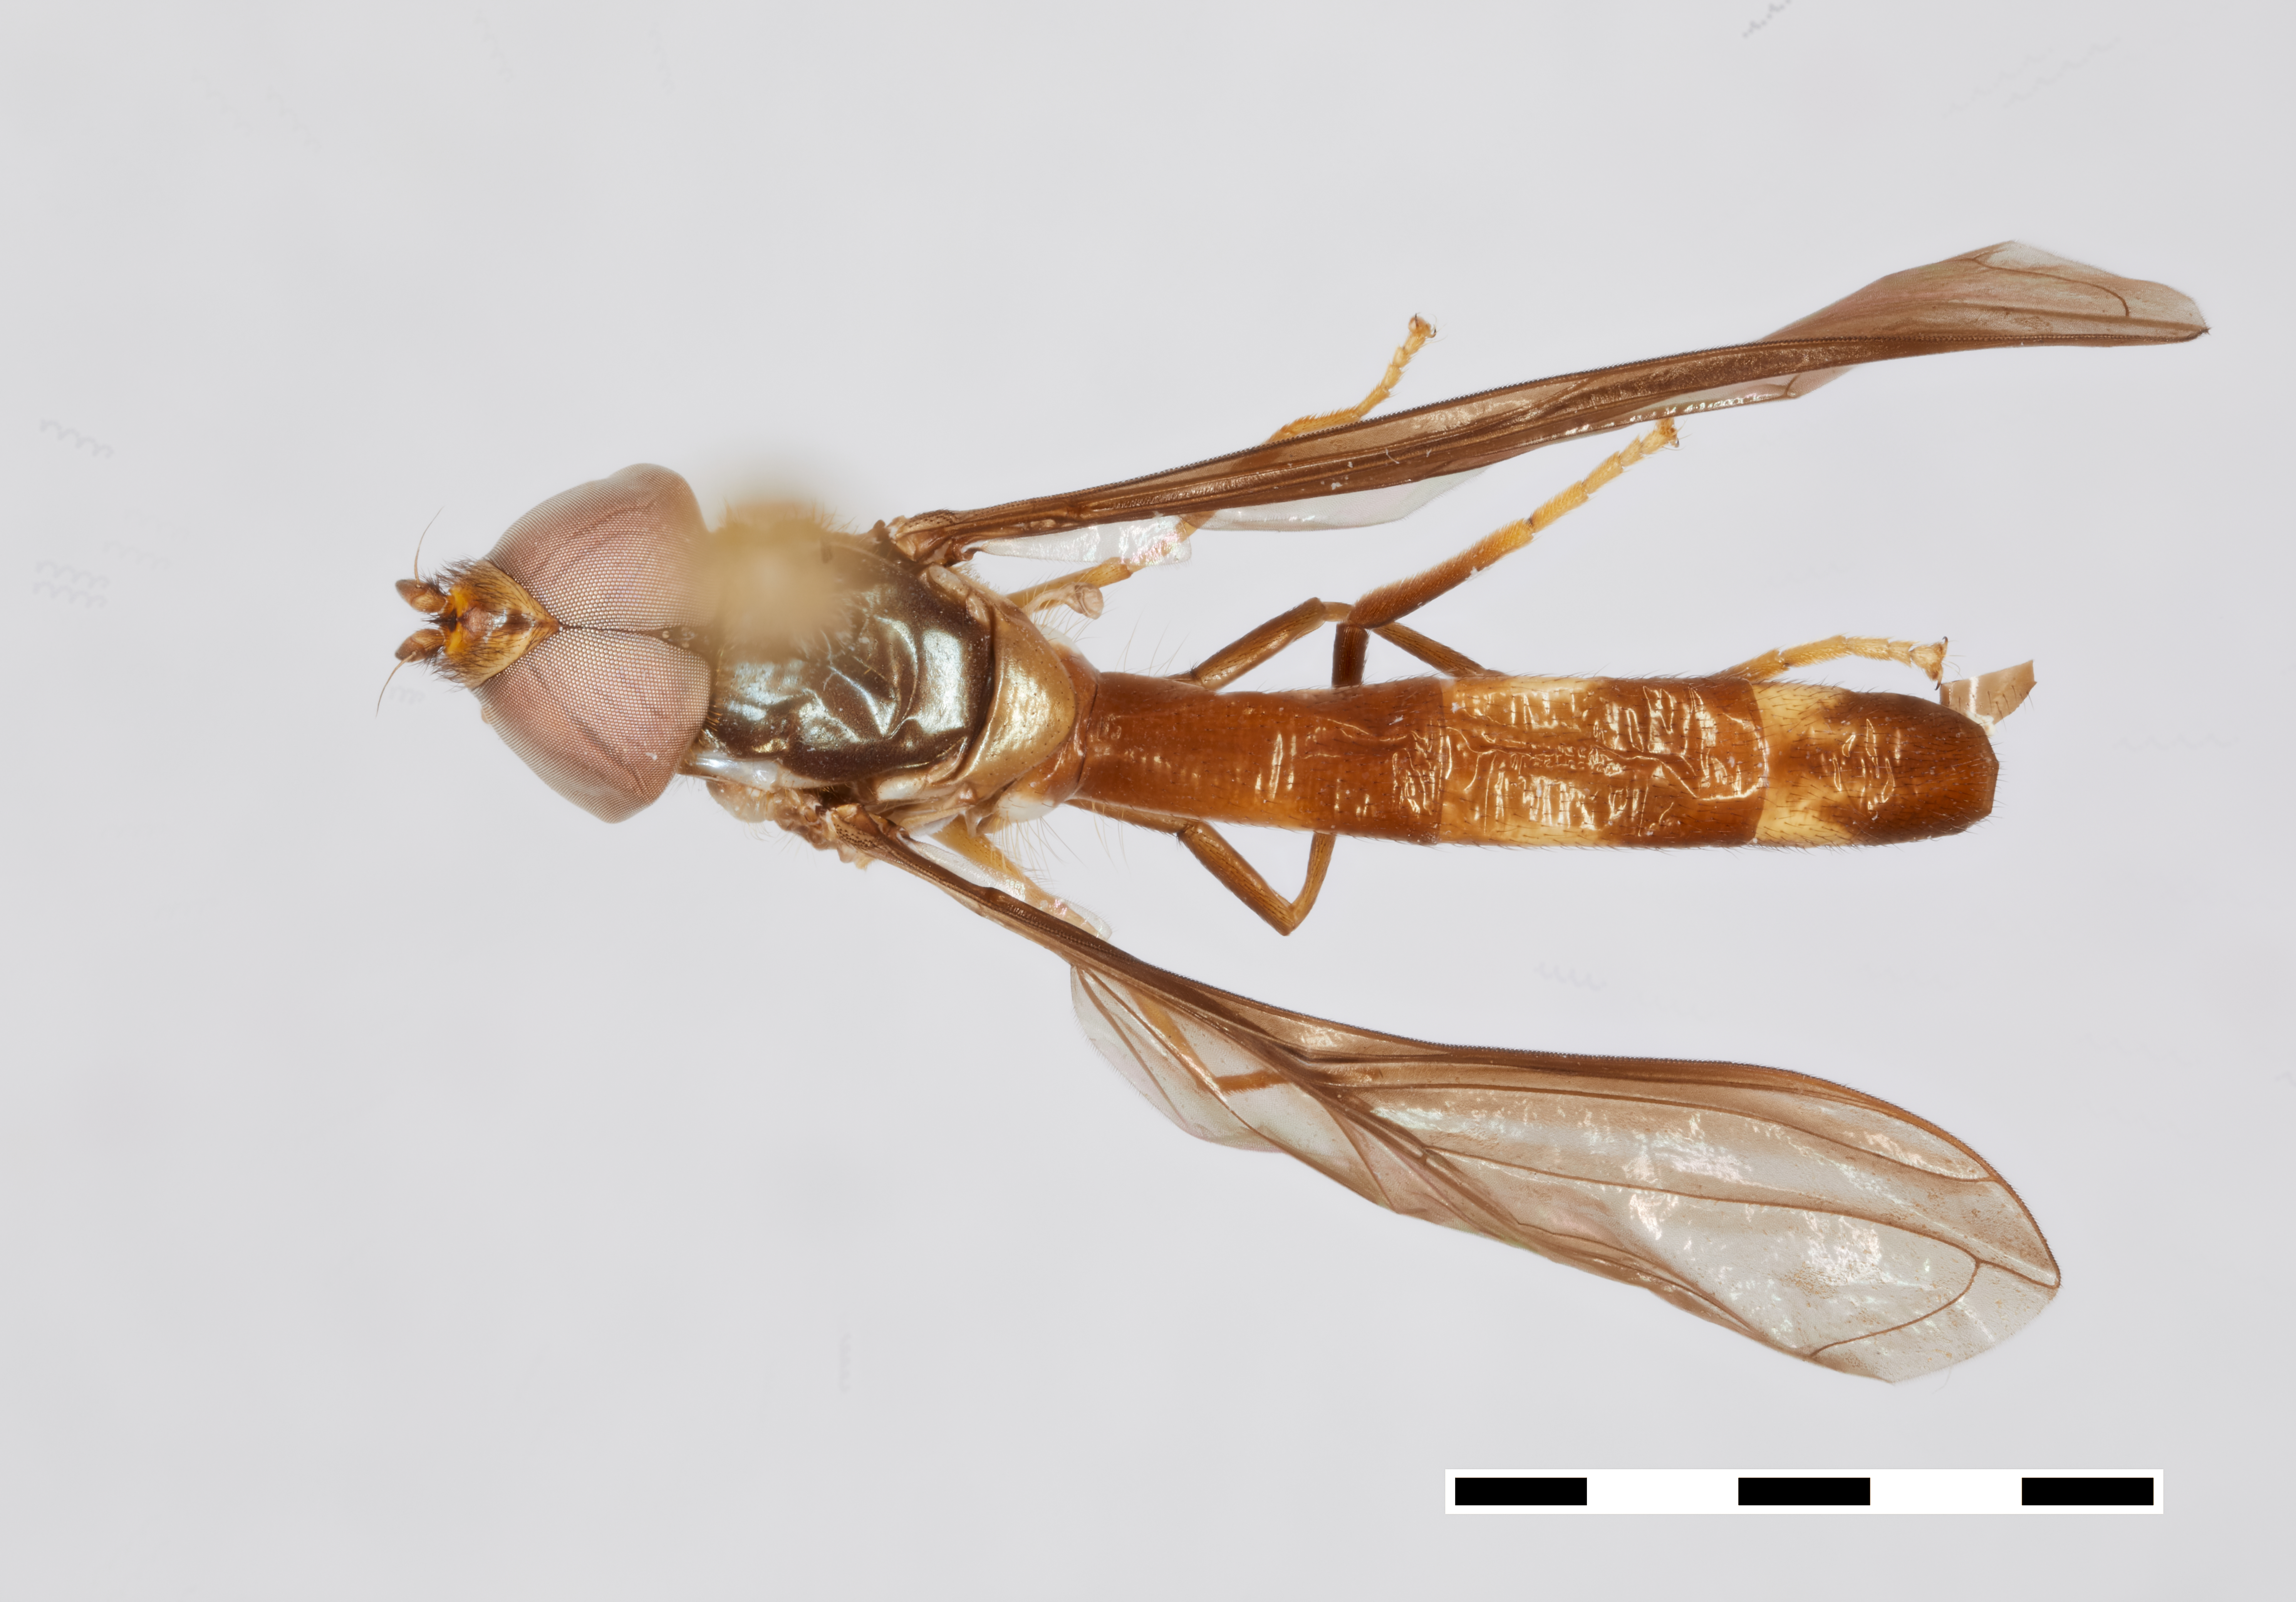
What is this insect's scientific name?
Ocyptamus myiophagus
